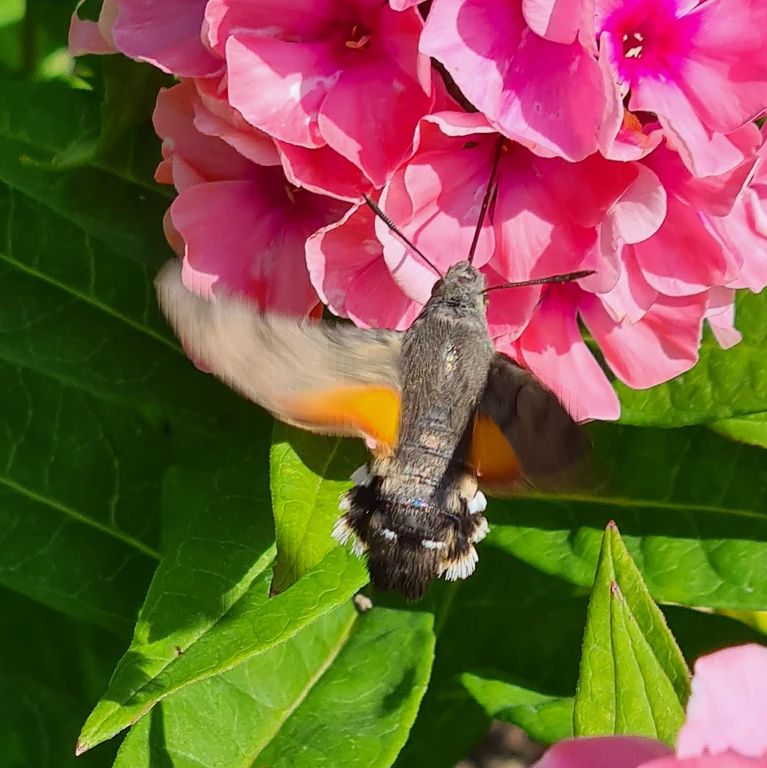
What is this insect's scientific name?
Macroglossum stellatarum
